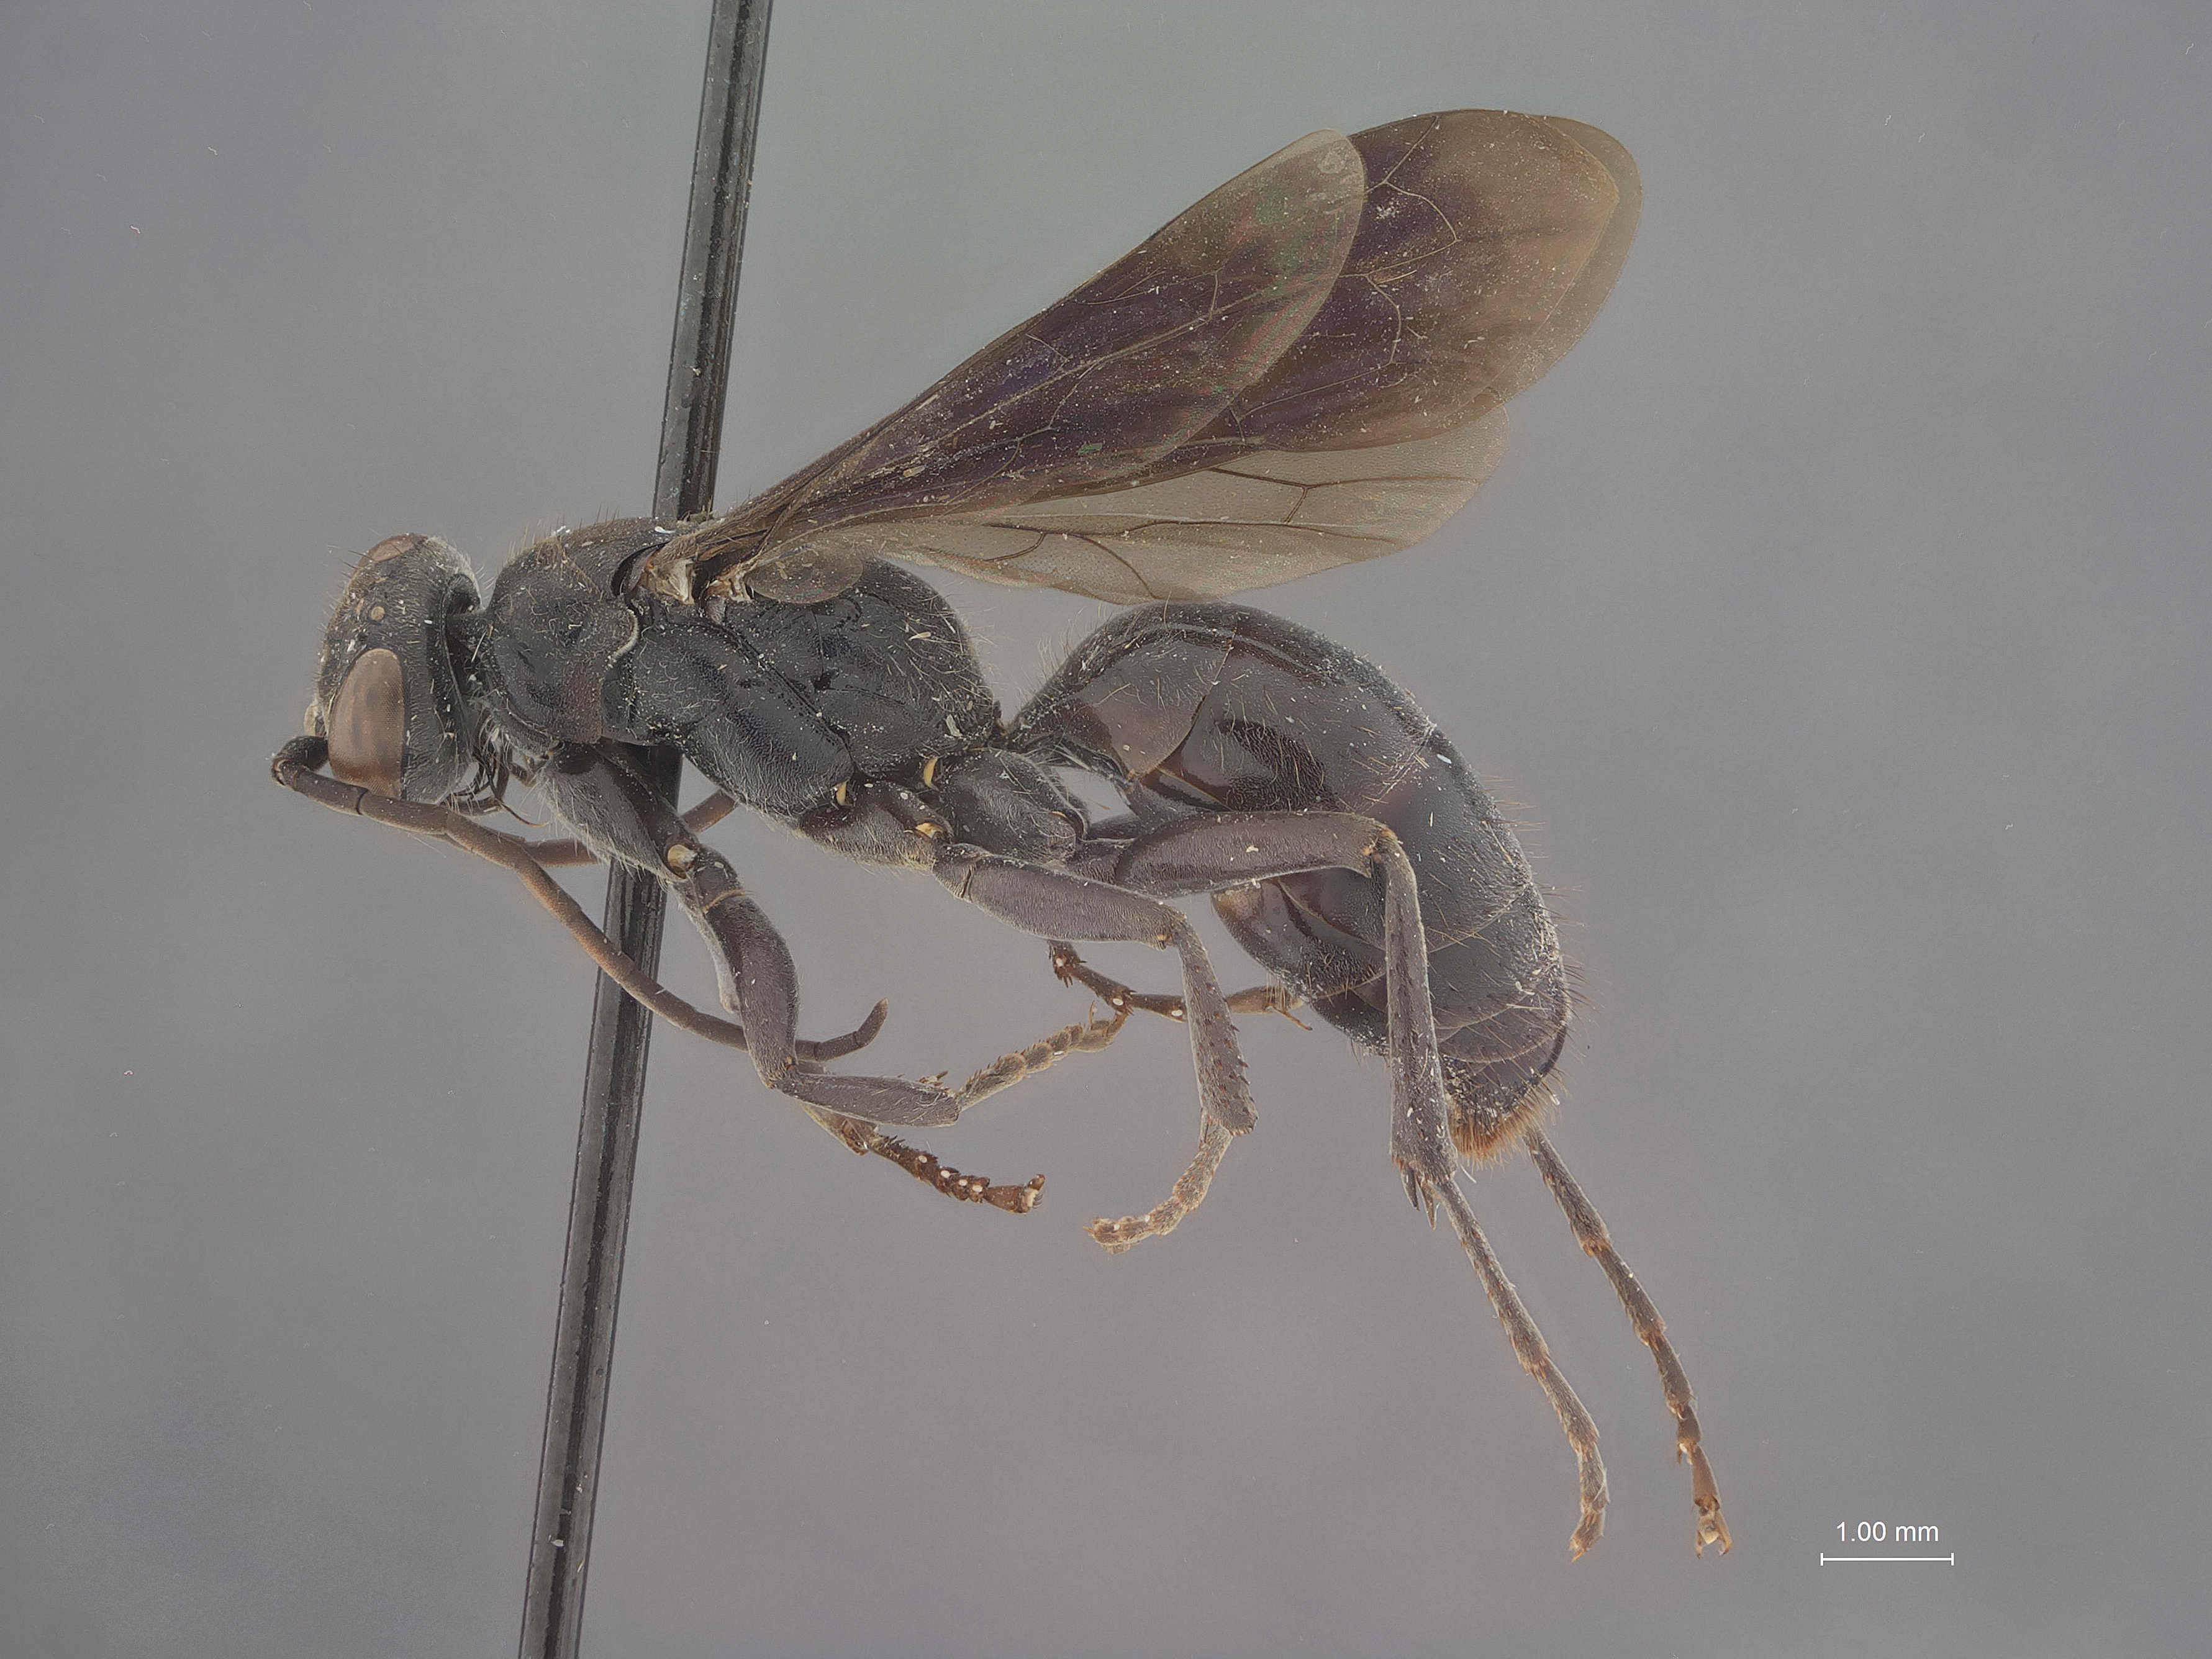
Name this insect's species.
Dipogon papago
